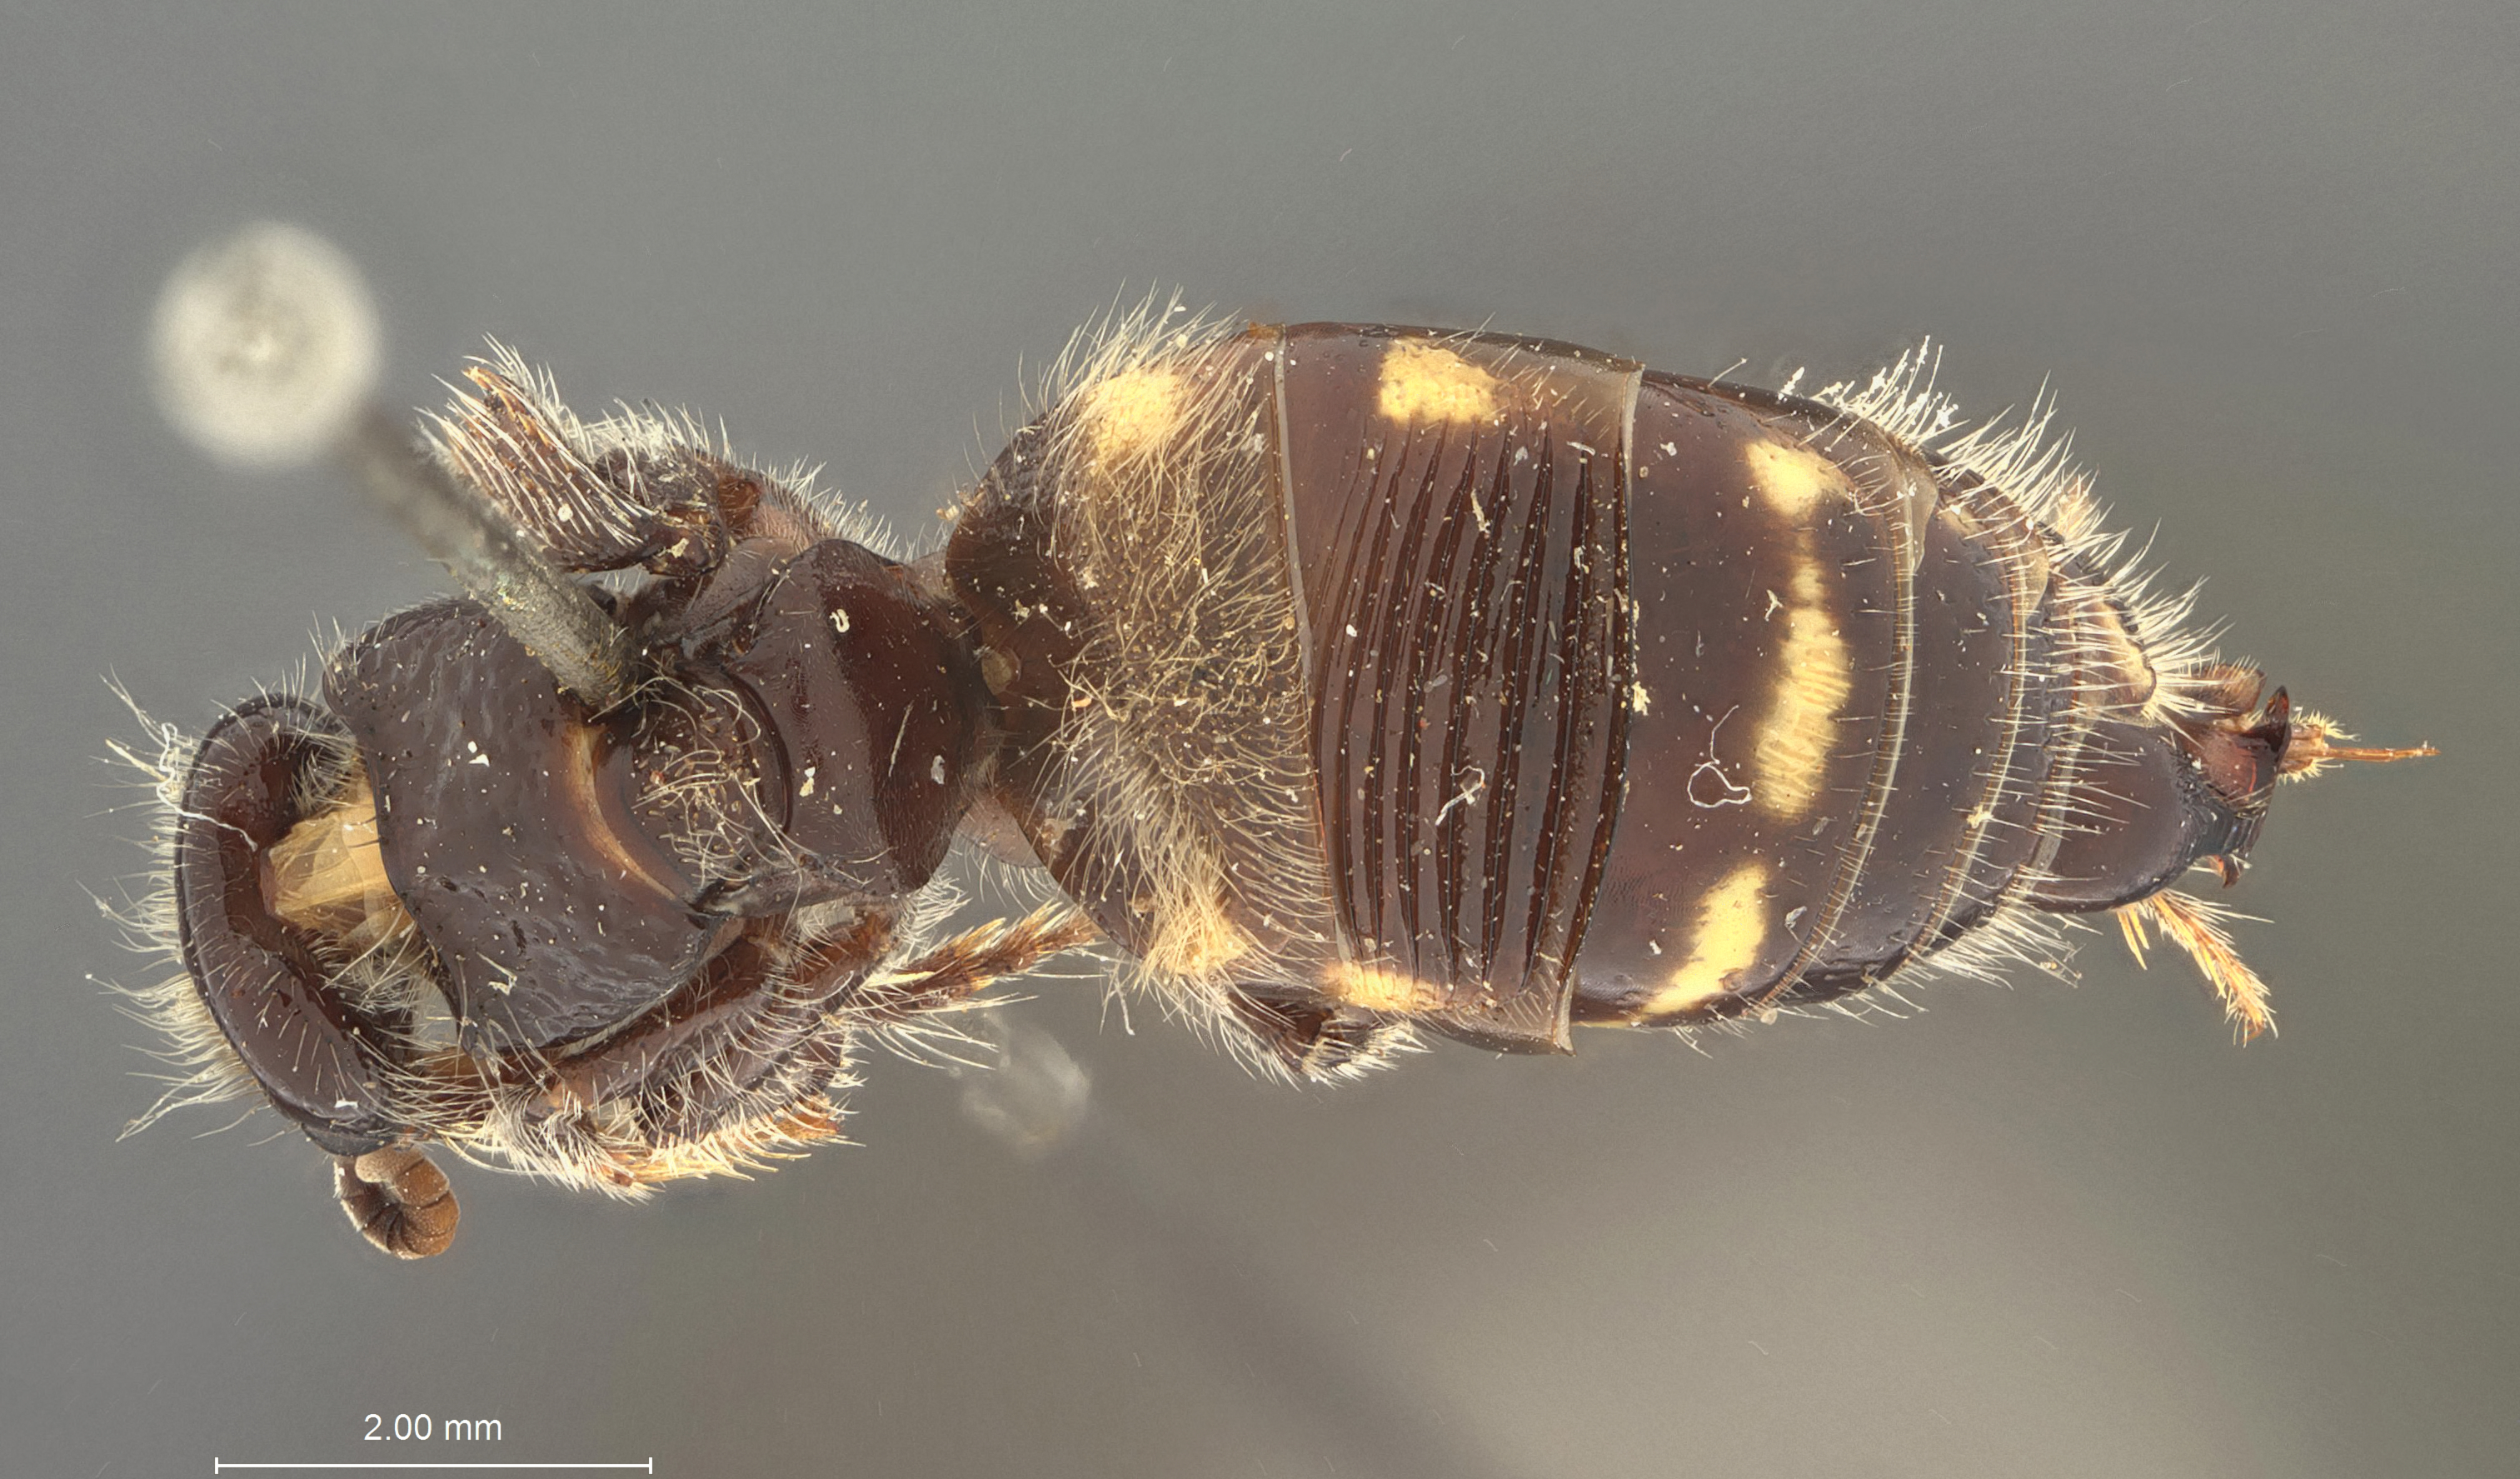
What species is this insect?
Thynnus bakeri
